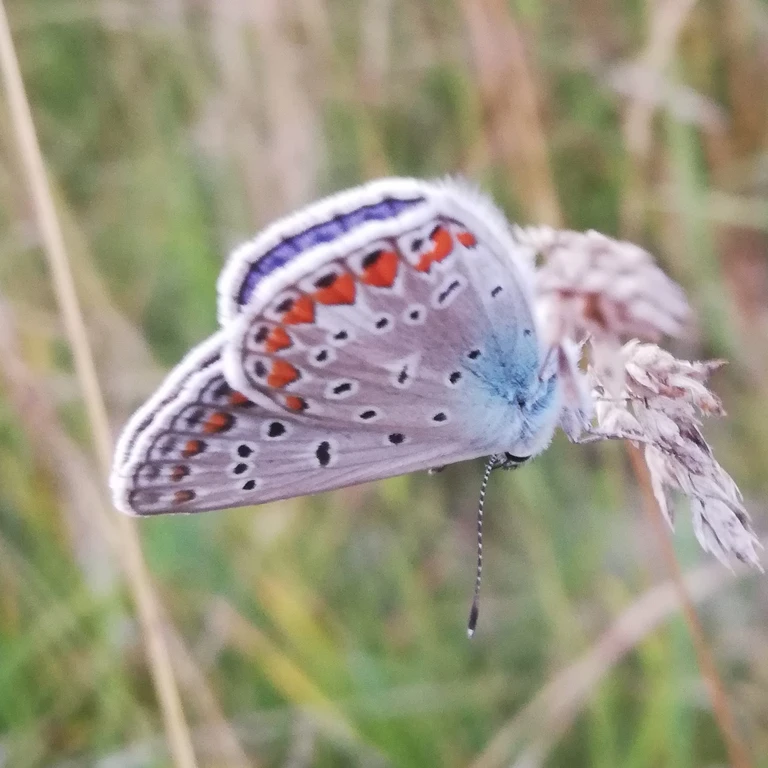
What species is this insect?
Polyommatus icarus
